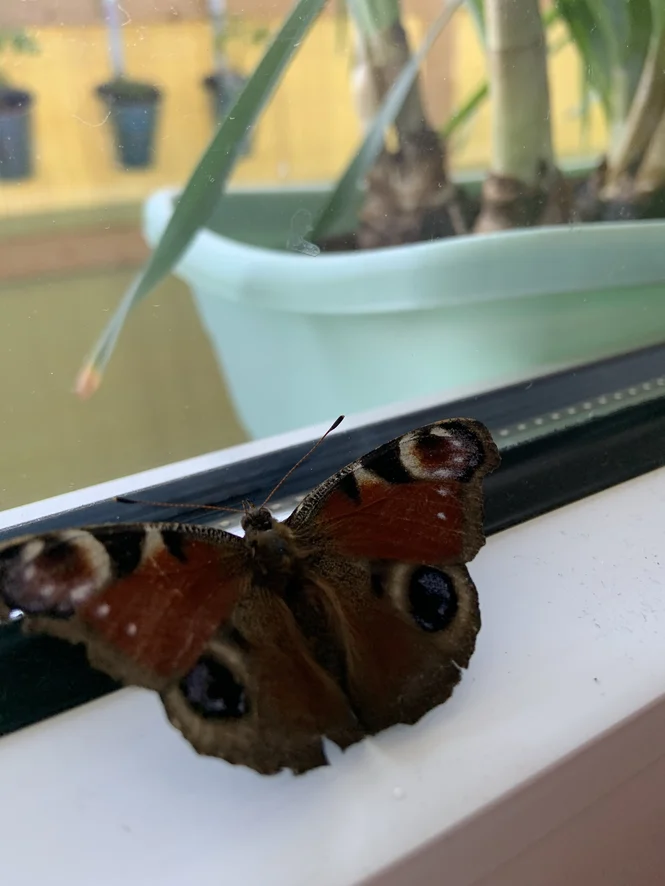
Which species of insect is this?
Aglais io
